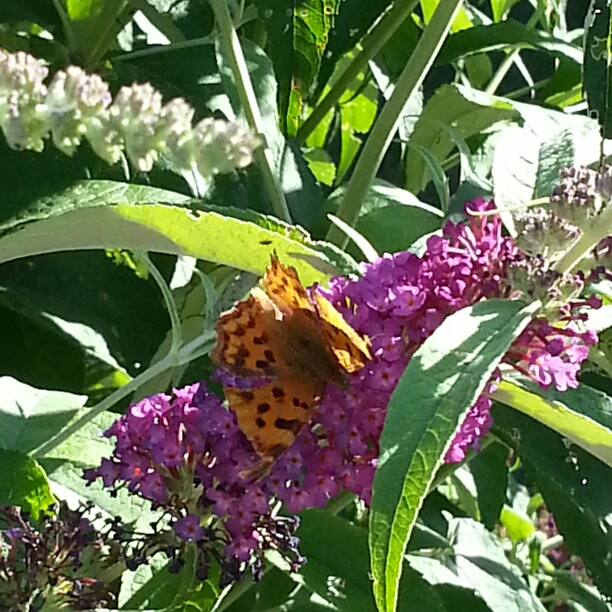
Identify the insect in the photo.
Polygonia c-album
